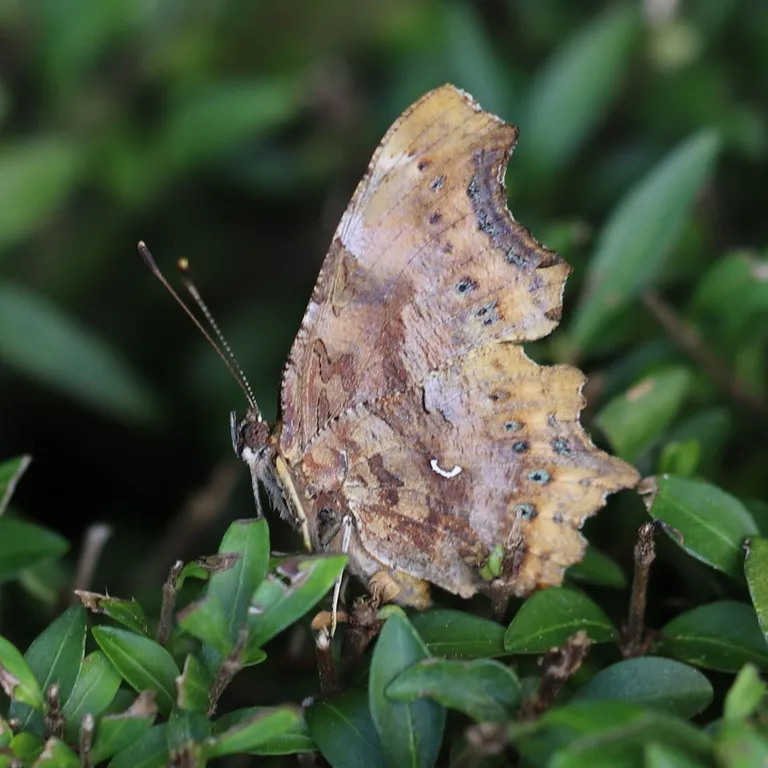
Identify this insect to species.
Polygonia c-album
